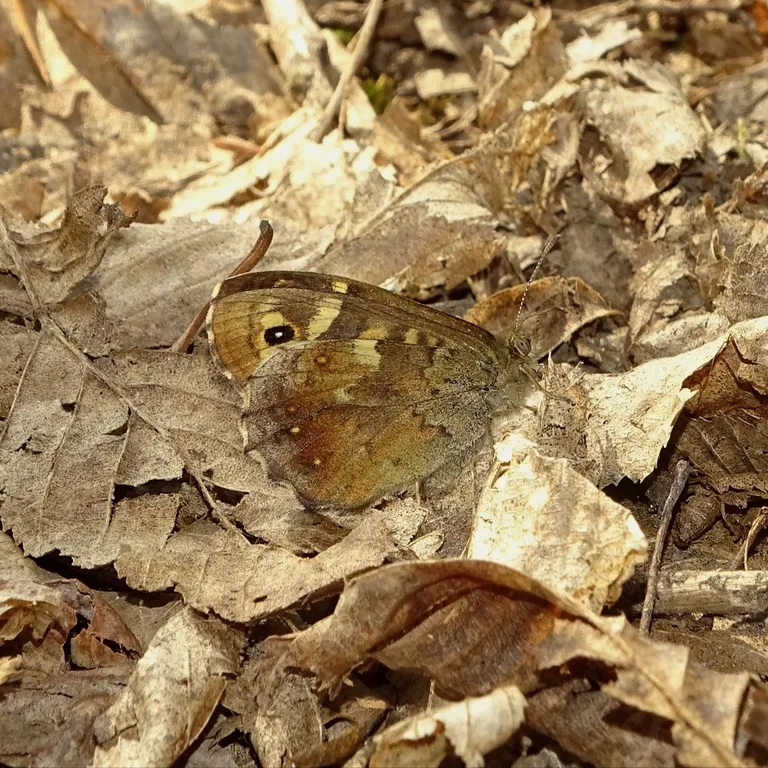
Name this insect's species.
Pararge aegeria
